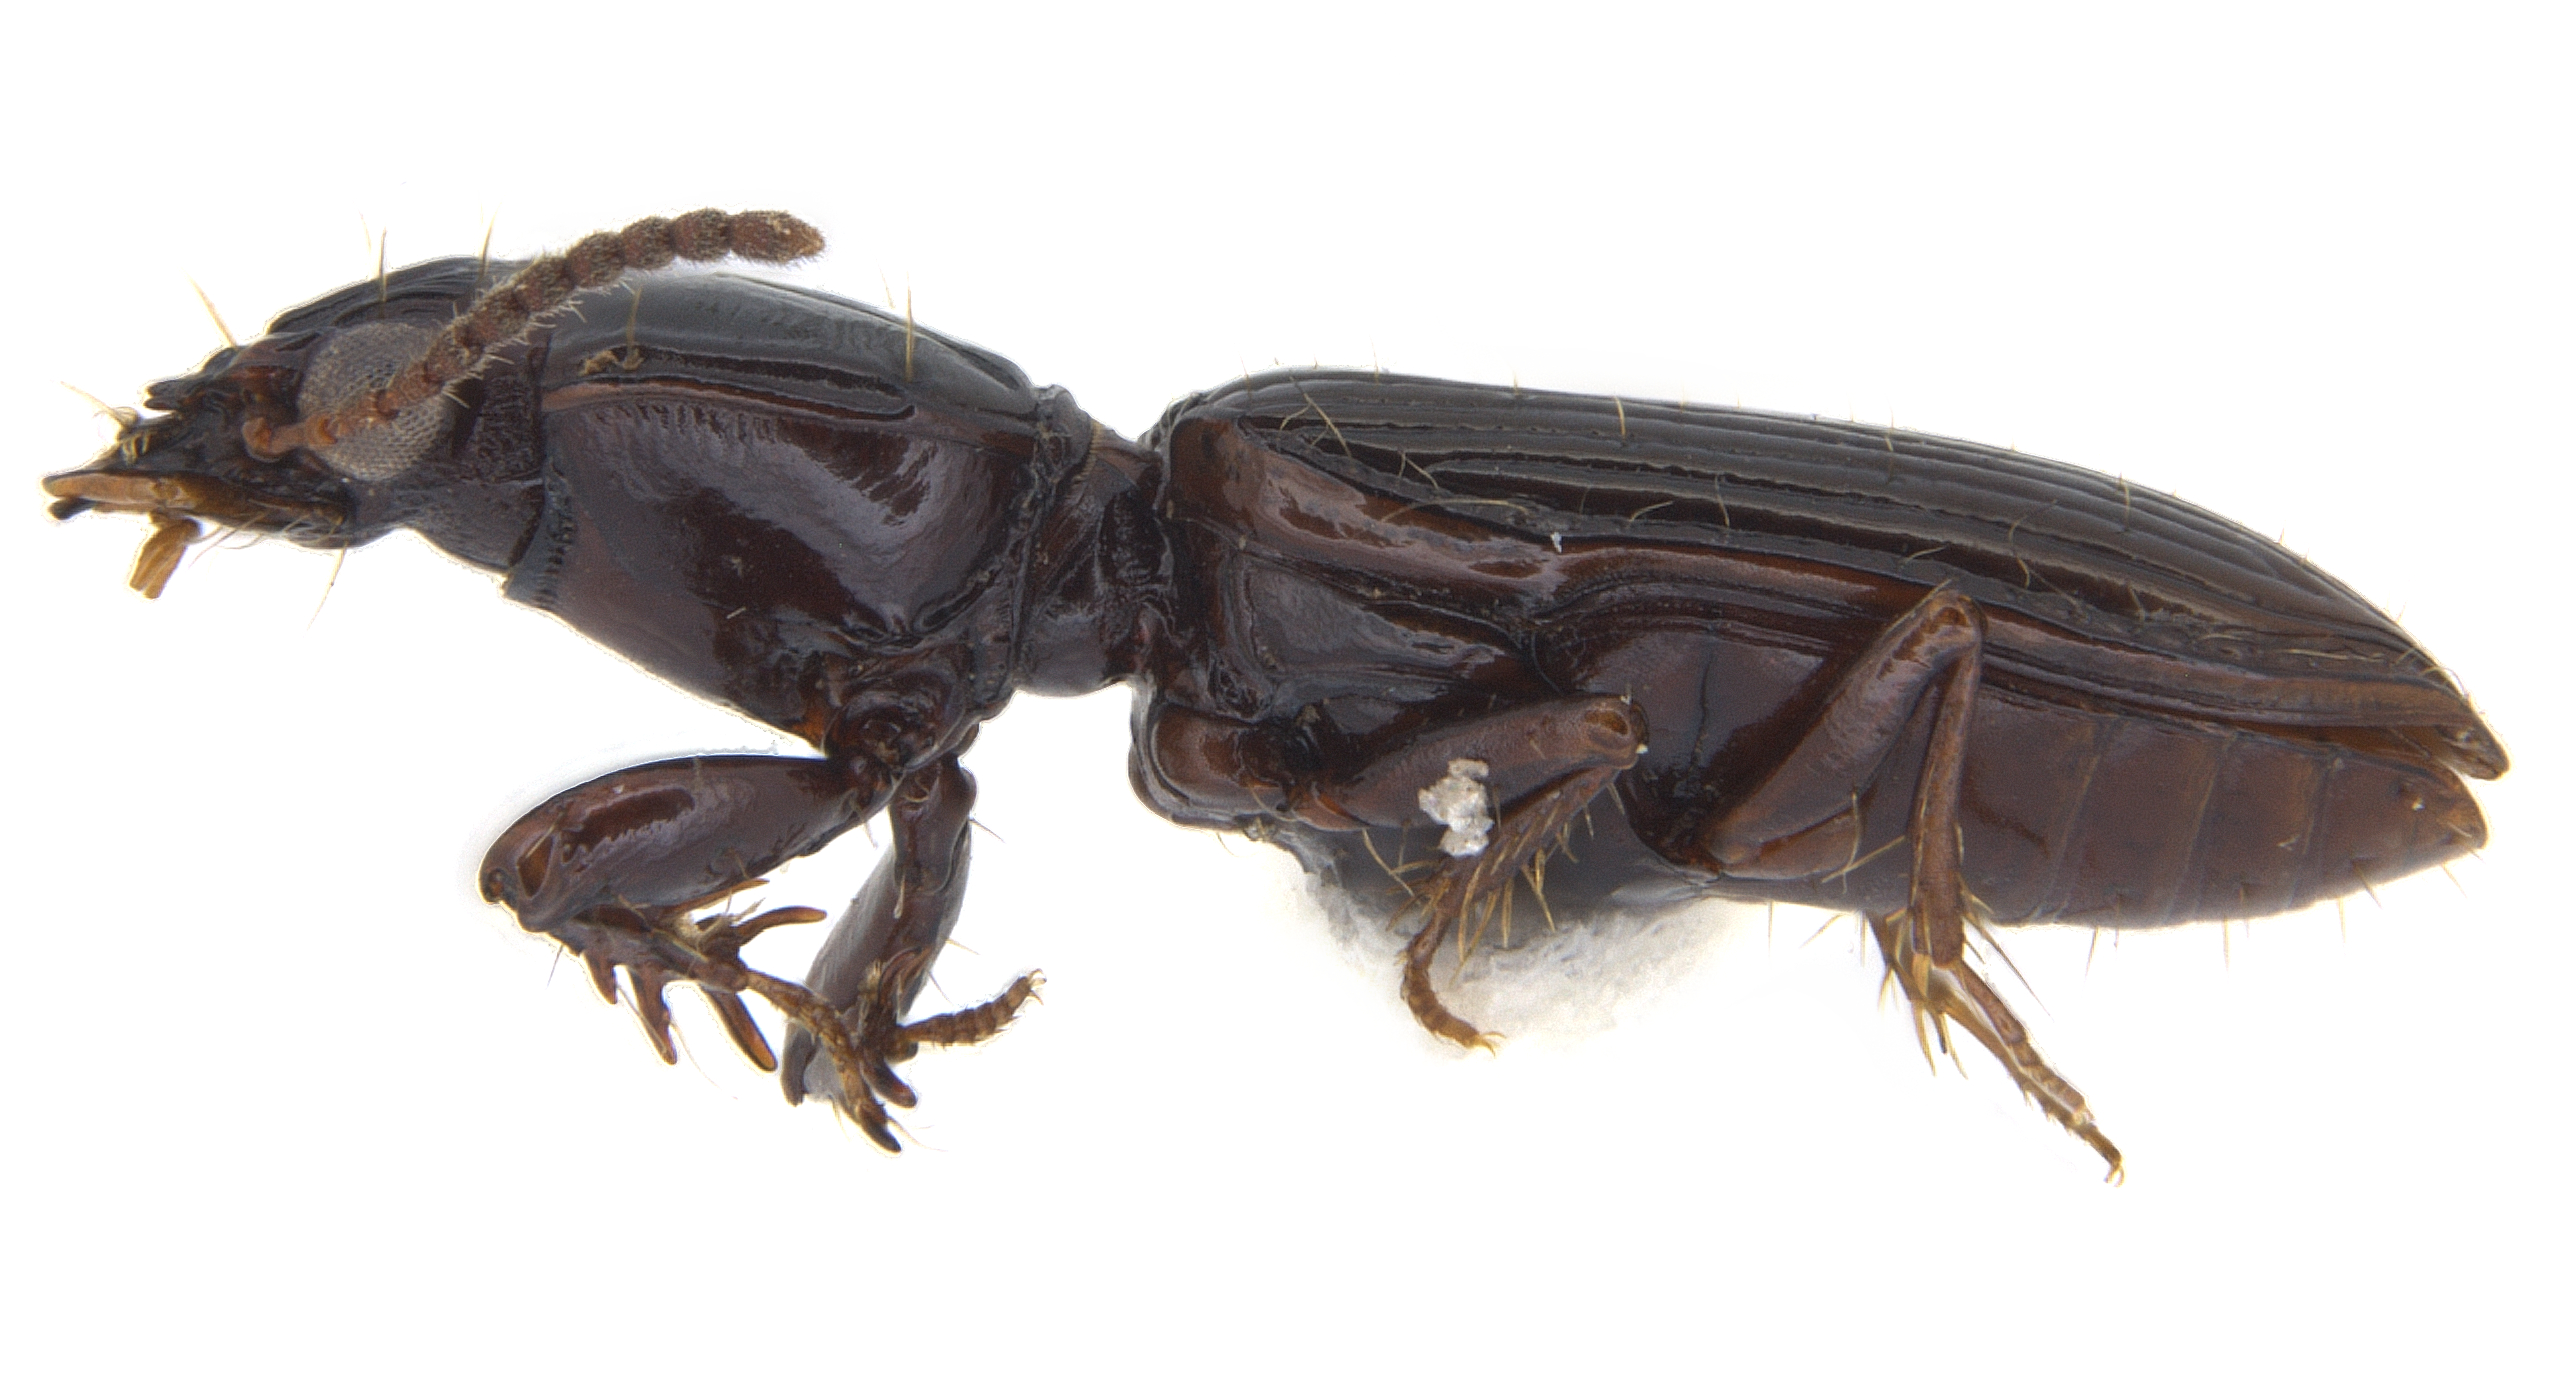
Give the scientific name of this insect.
Schizogenius auripennis
